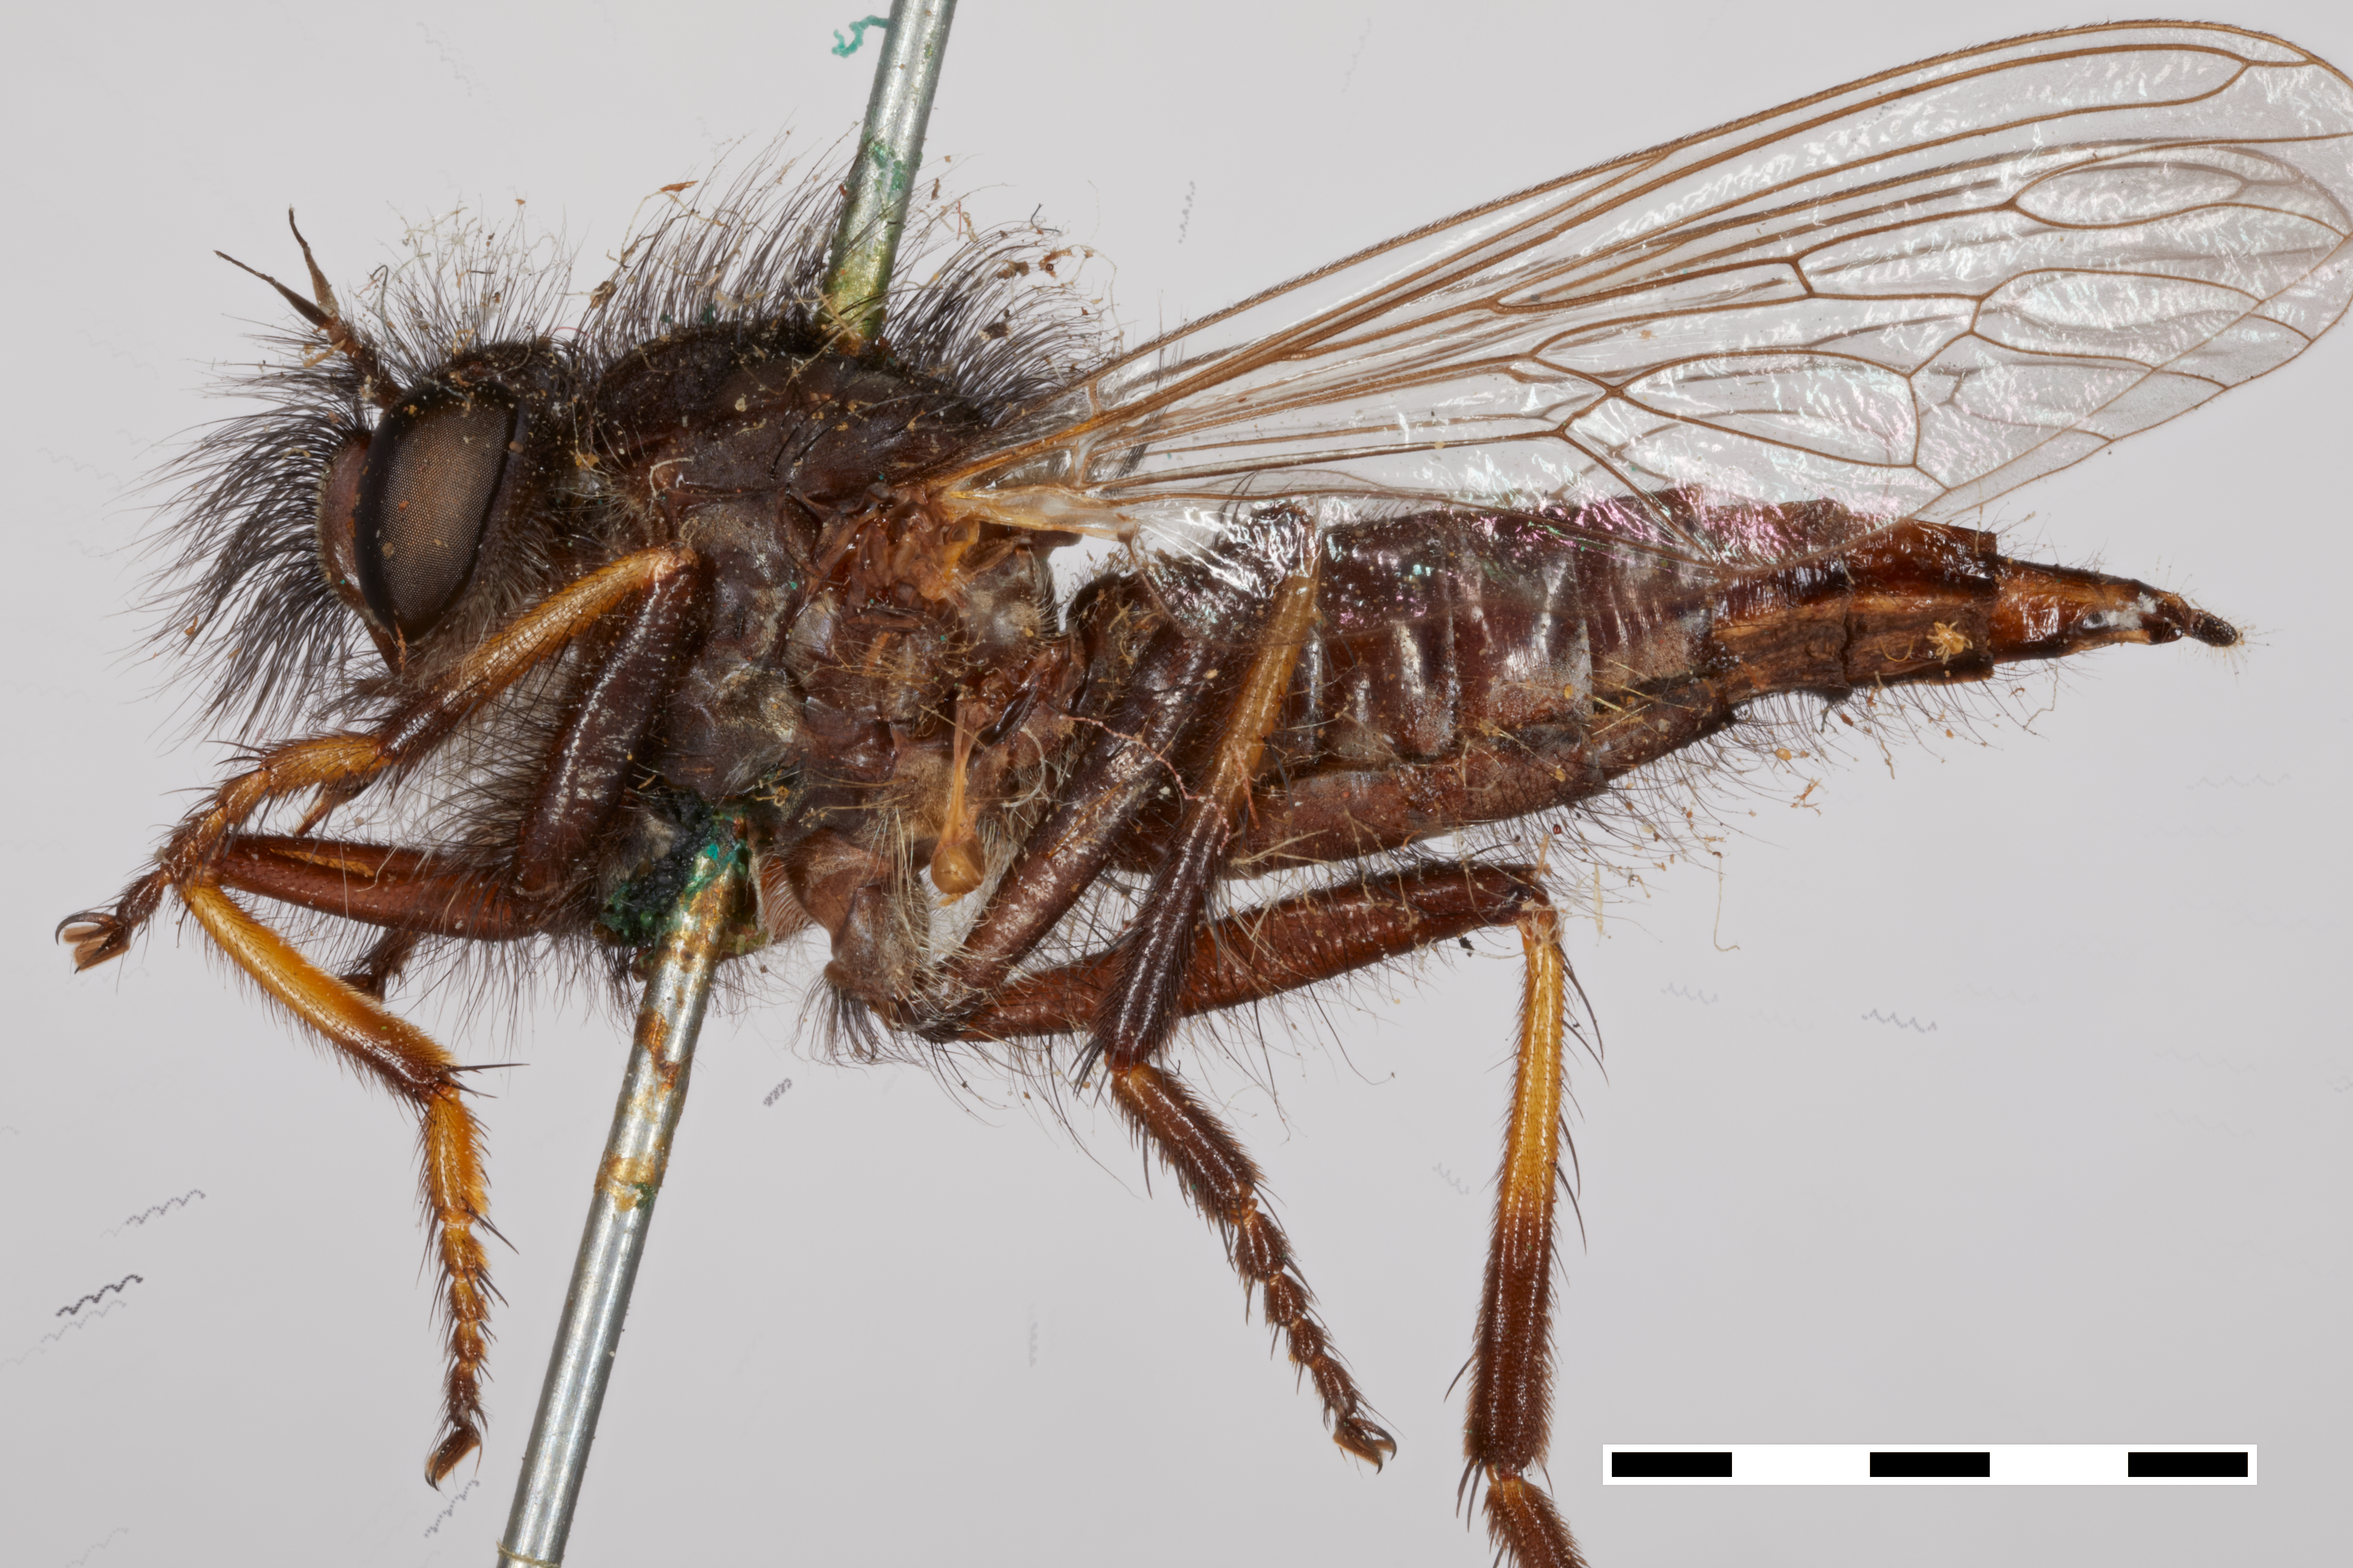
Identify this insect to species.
Asilus coquillettii (also Acrobasis feltella)
